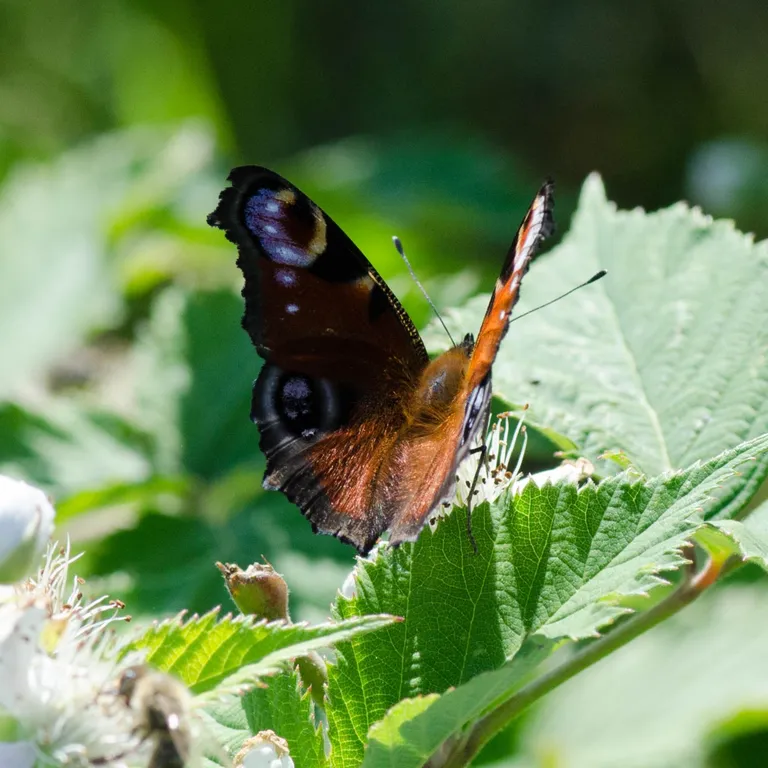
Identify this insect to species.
Aglais io
